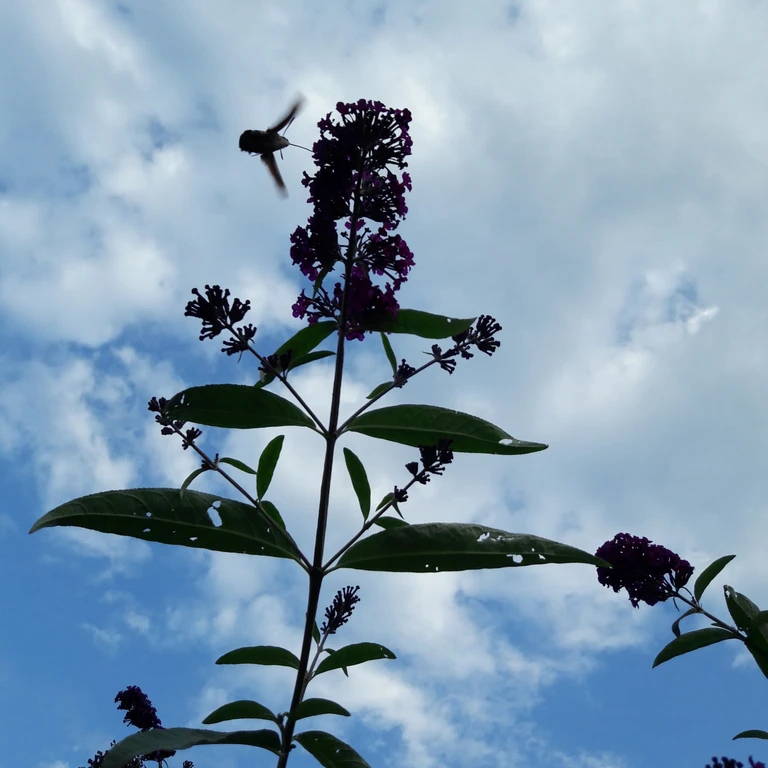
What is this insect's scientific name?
Macroglossum stellatarum
